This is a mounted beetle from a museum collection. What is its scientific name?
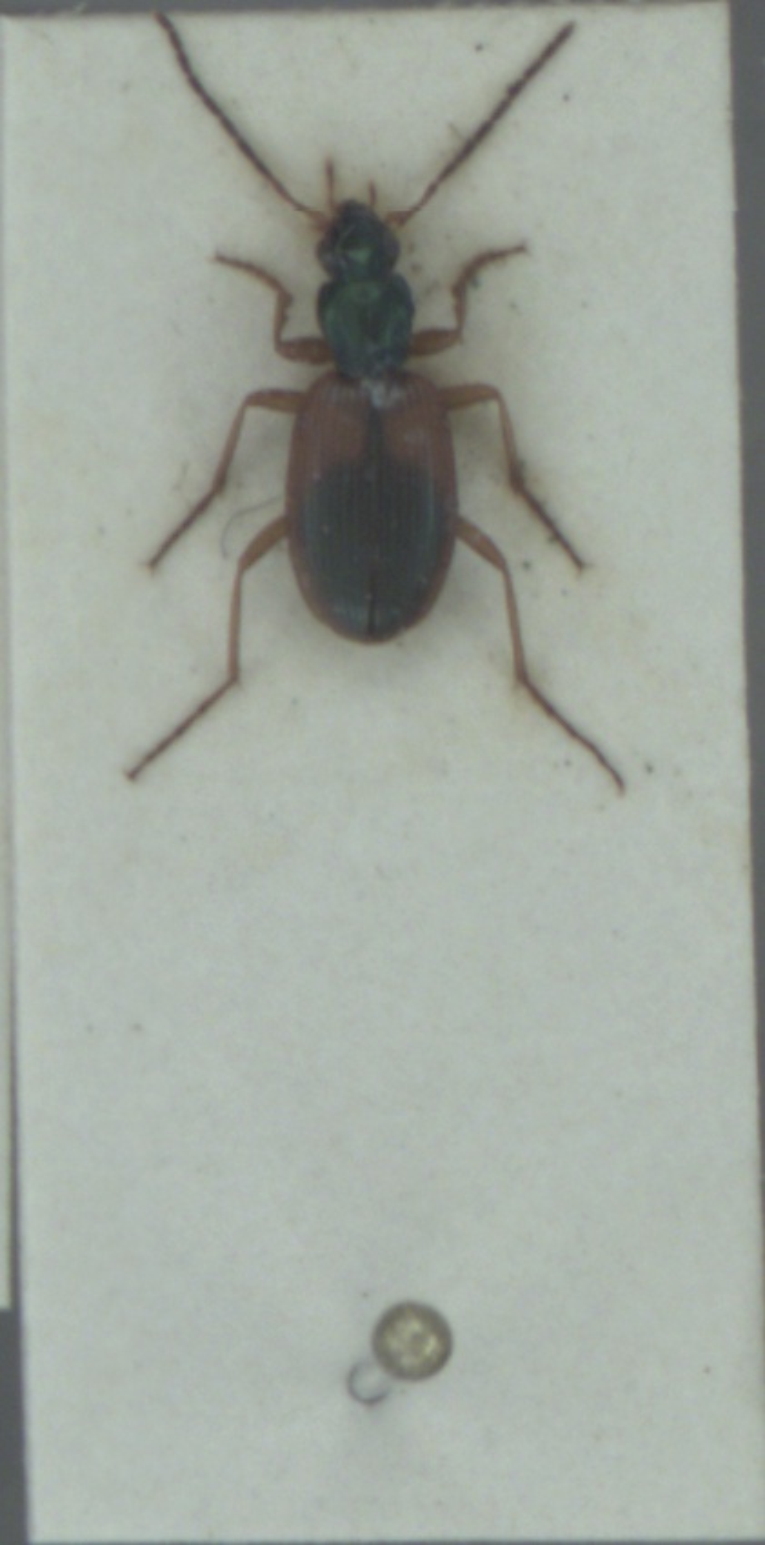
Anchomenus dorsalis
